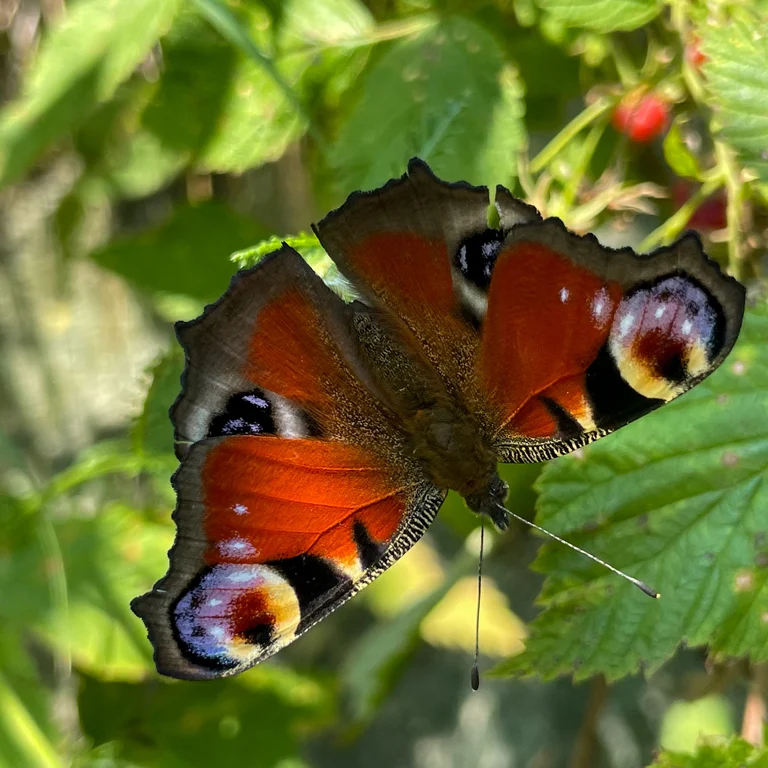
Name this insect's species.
Aglais io
